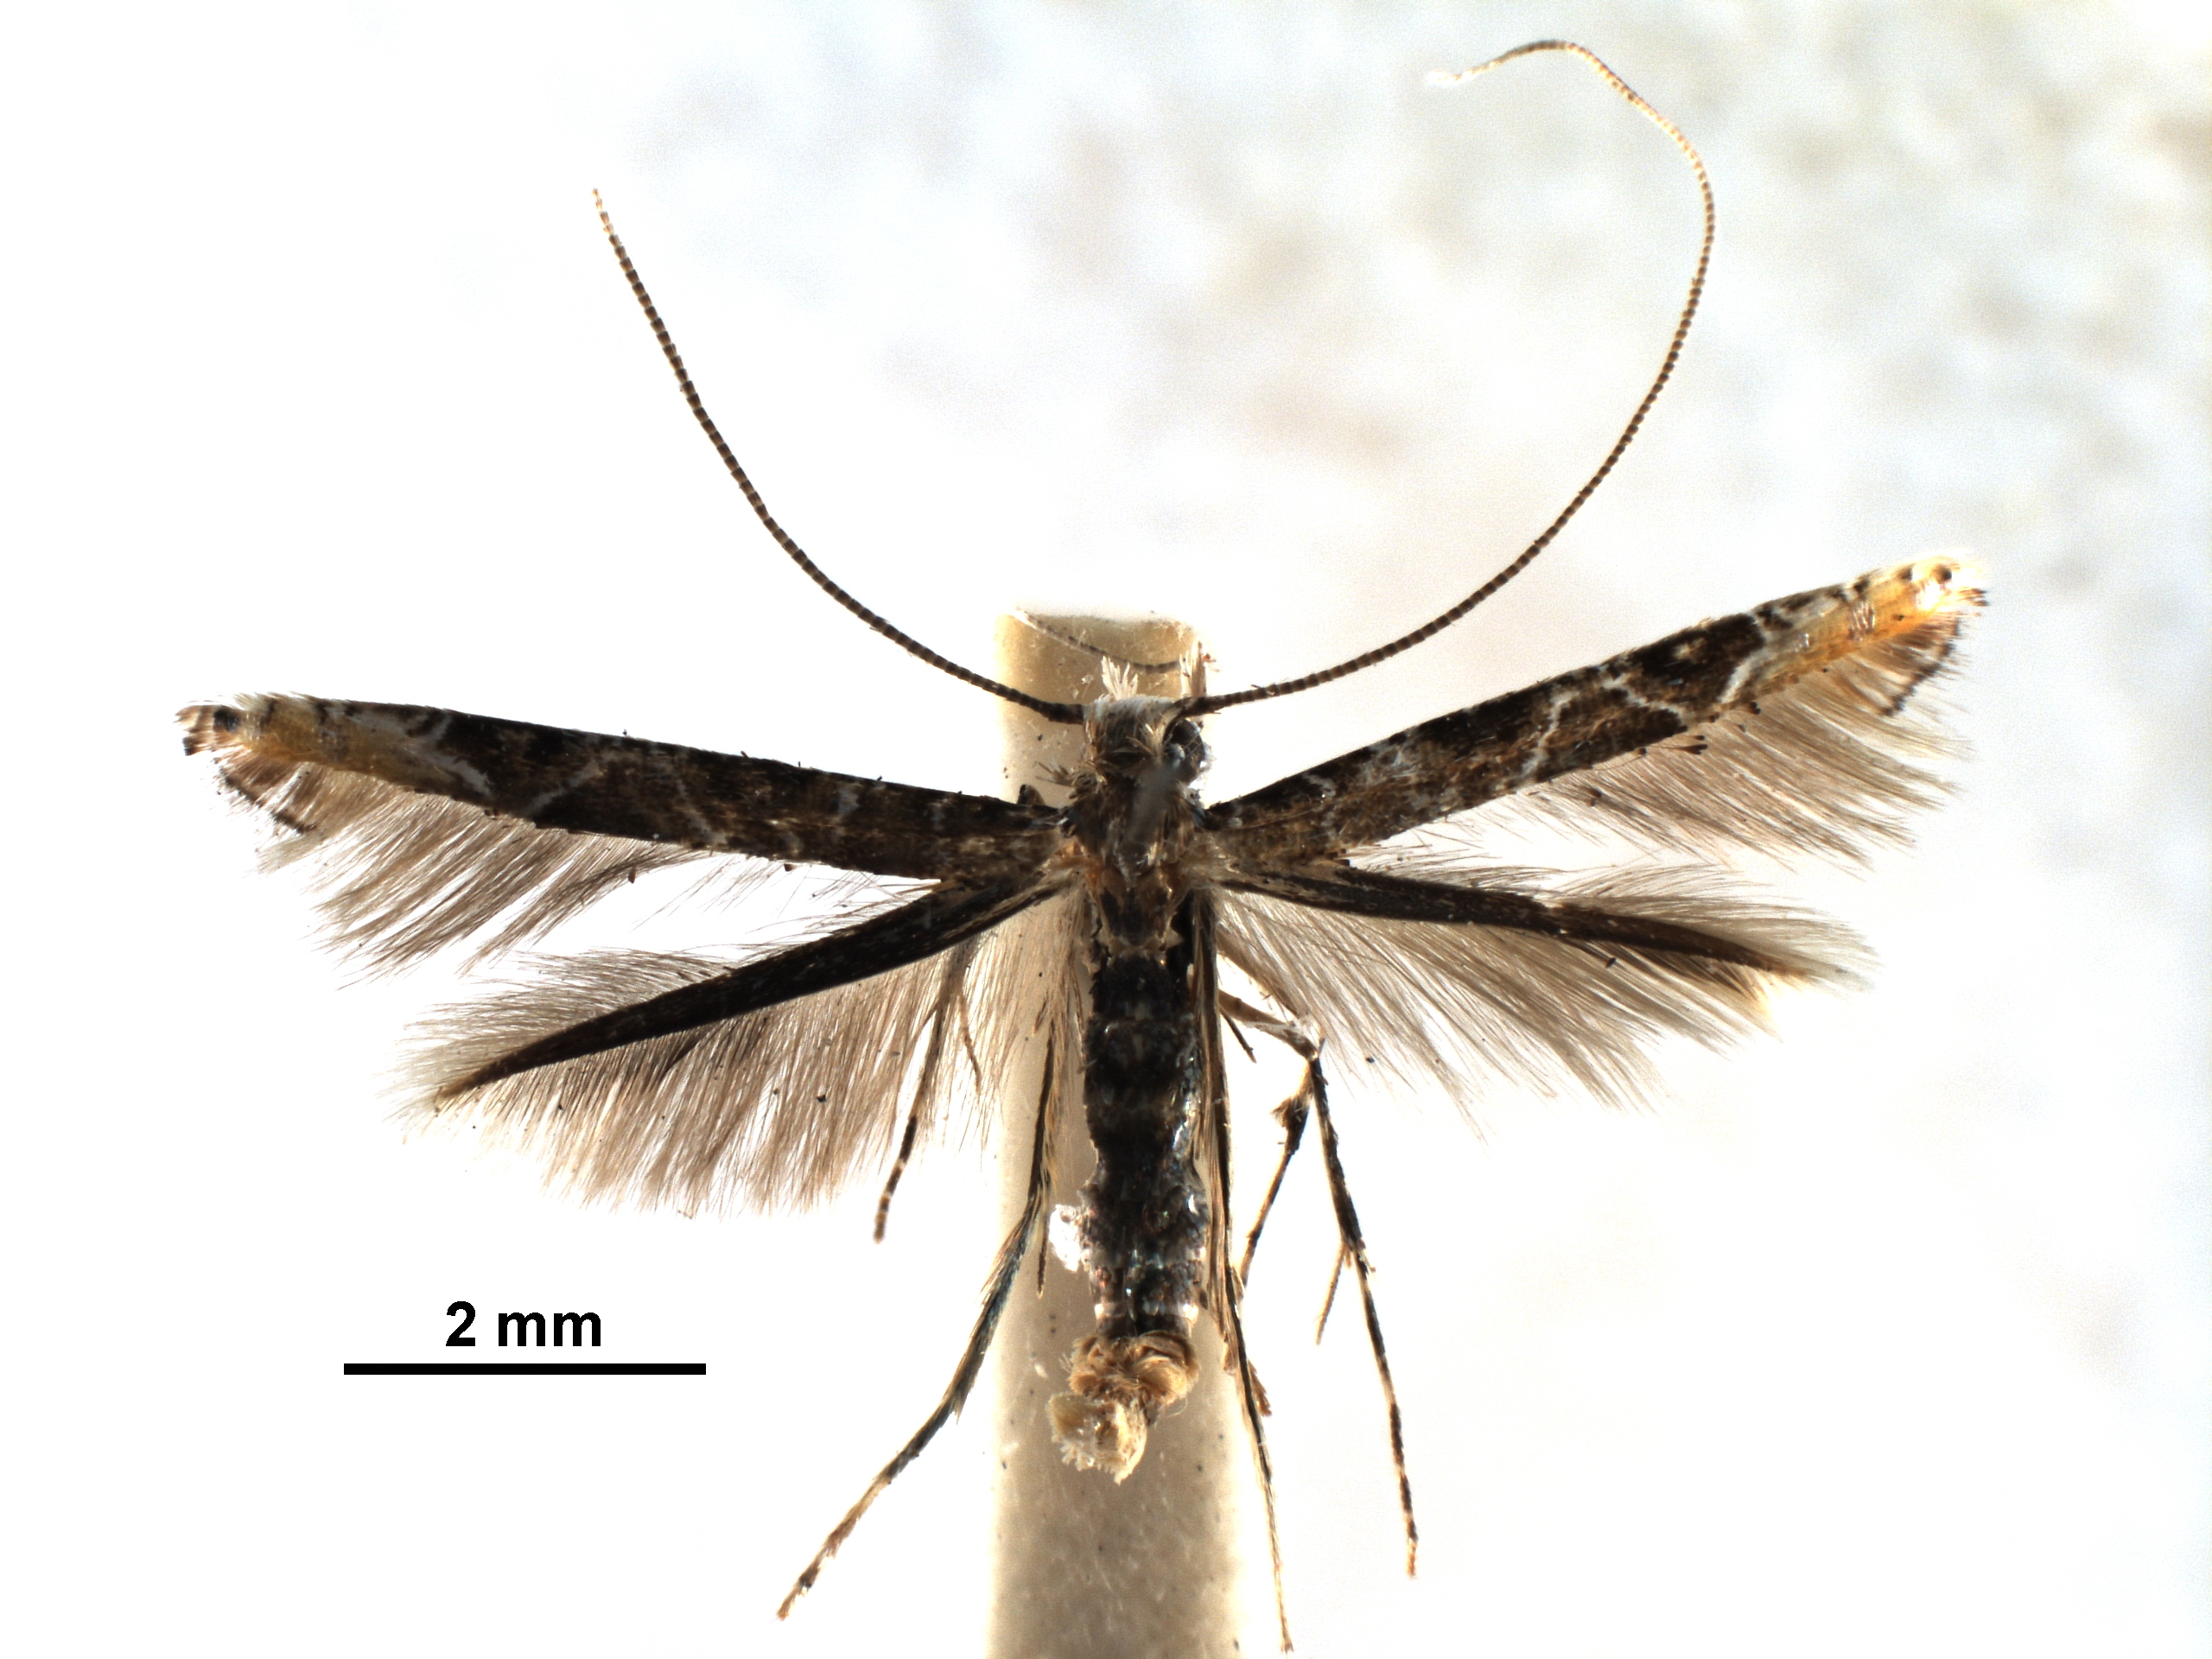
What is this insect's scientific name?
Acrocercops hierocosma
